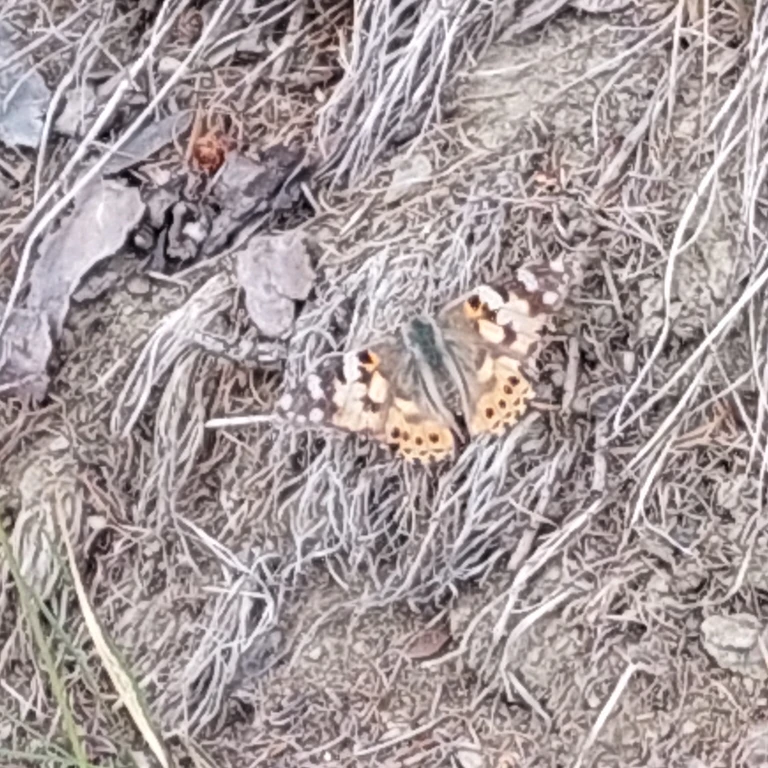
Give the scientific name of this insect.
Vanessa cardui
